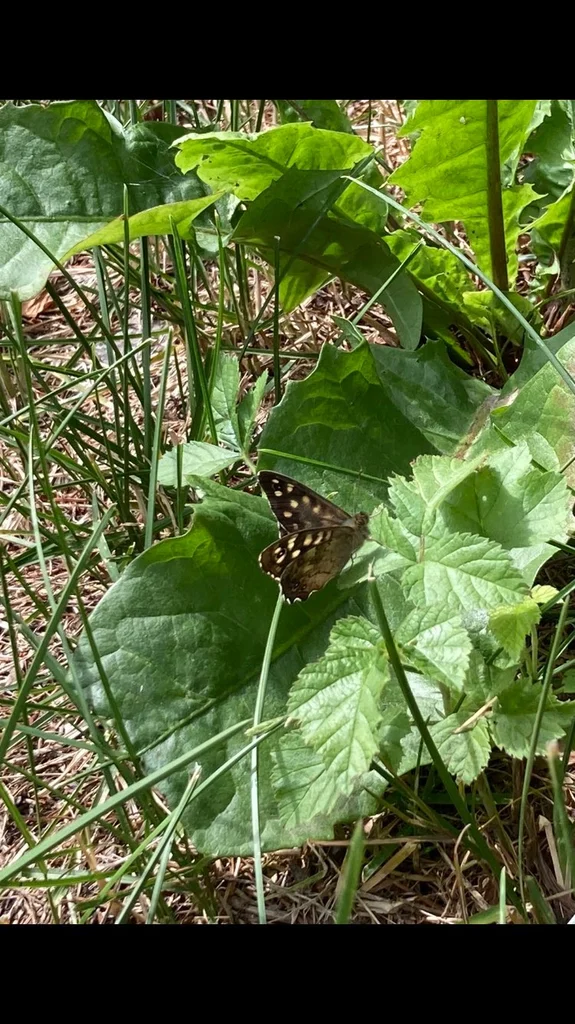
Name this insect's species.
Pararge aegeria
